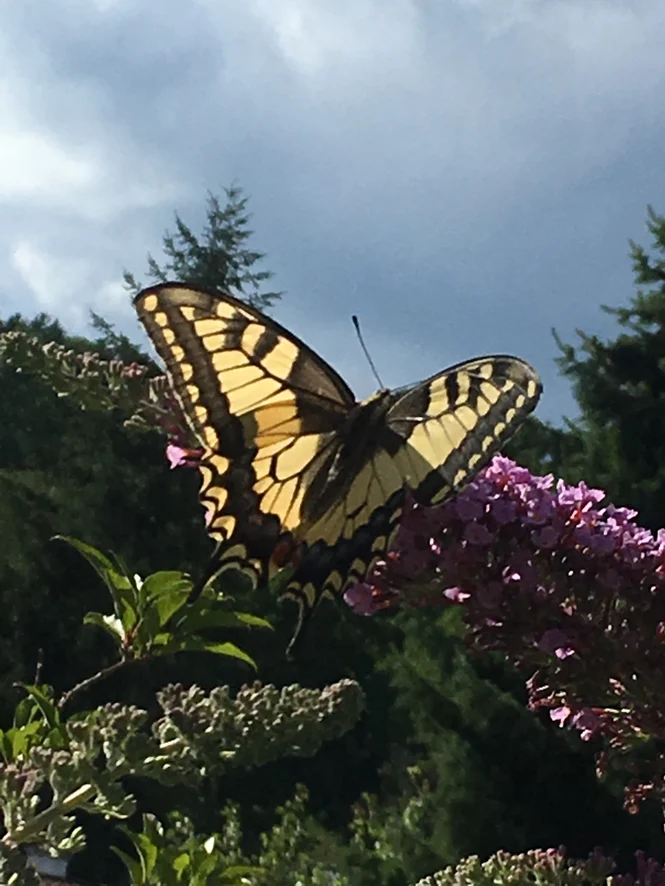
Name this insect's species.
Papilio machaon
